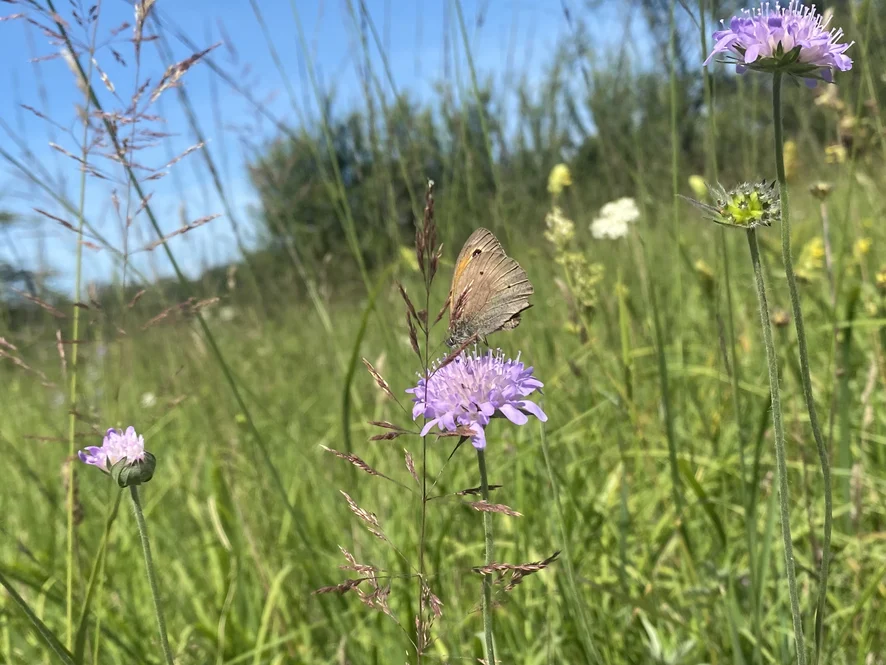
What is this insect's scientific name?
Maniola jurtina
